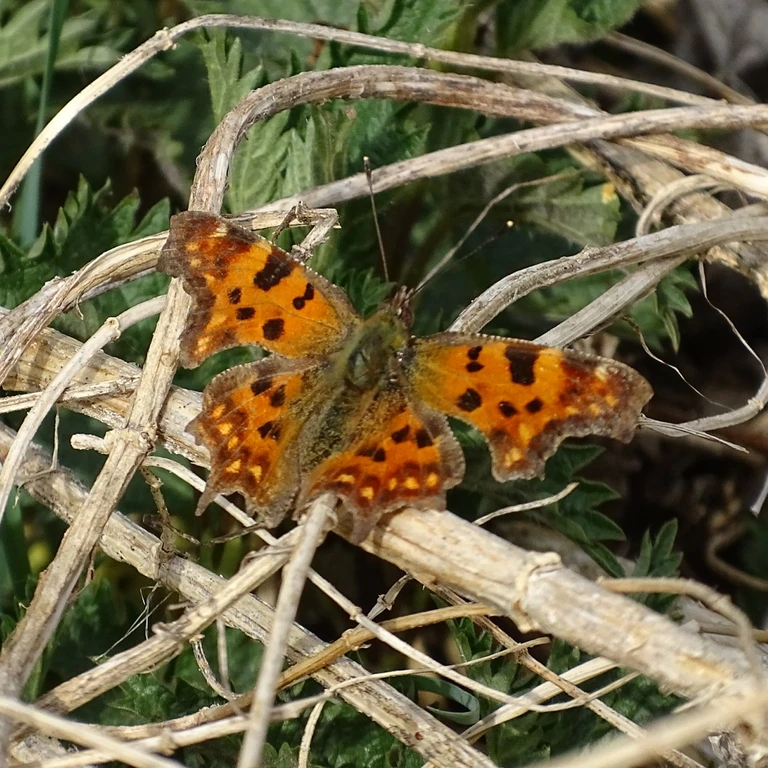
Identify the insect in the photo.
Polygonia c-album
